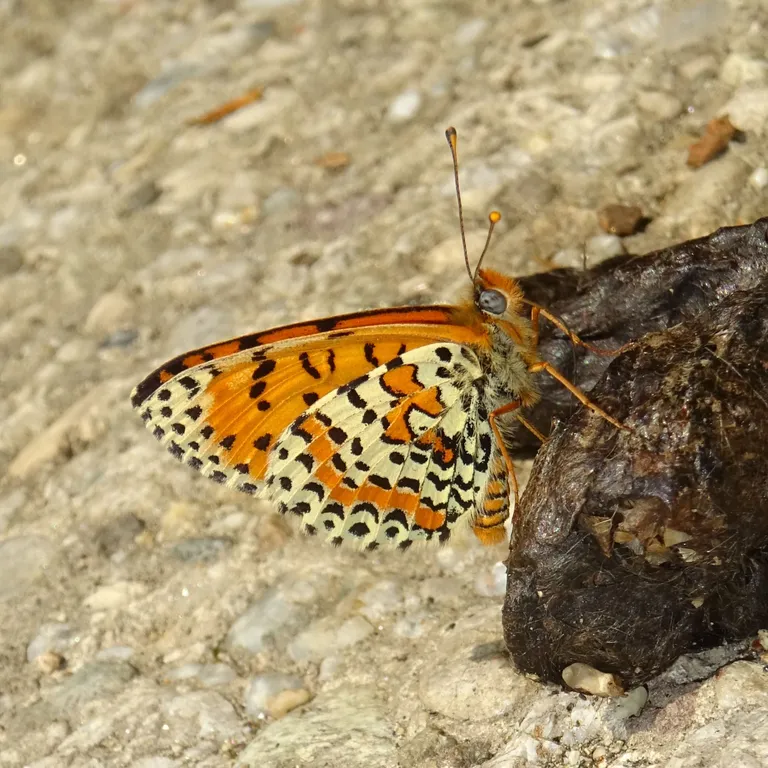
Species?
Melitaea didyma
